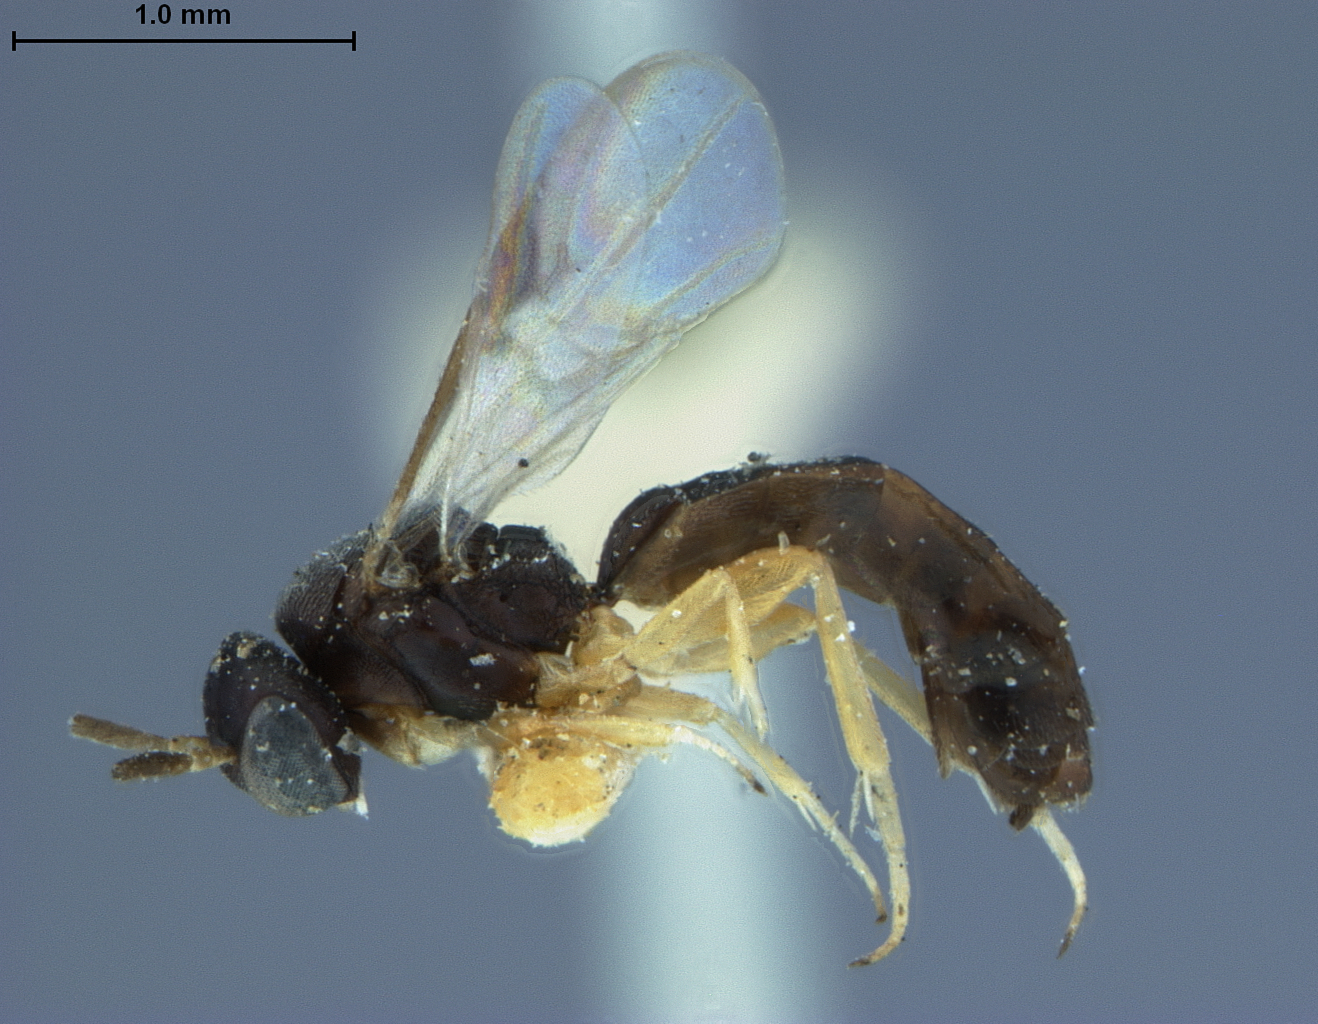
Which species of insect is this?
Elasmosoma schwarzi
